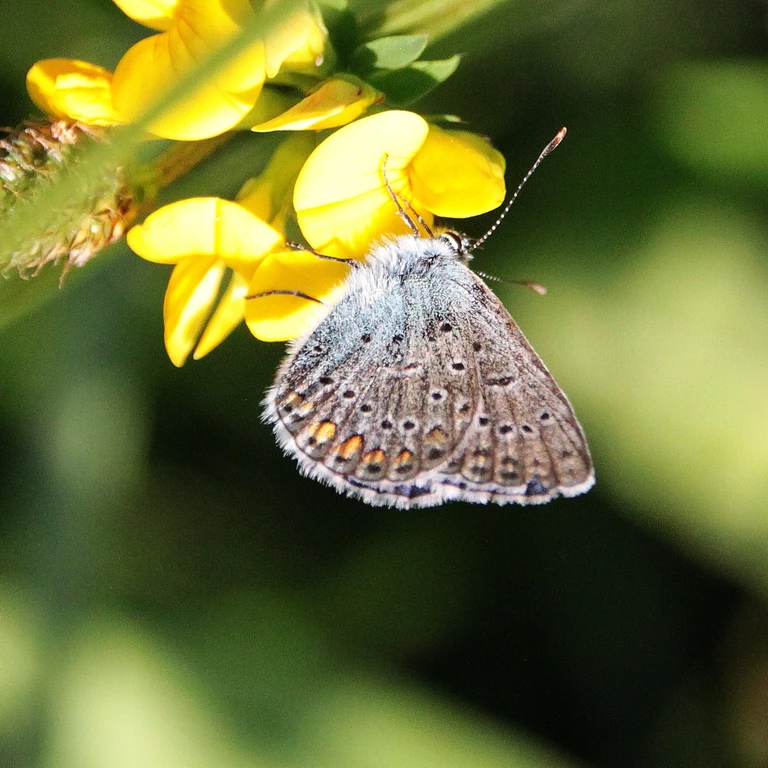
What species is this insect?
Polyommatus icarus
